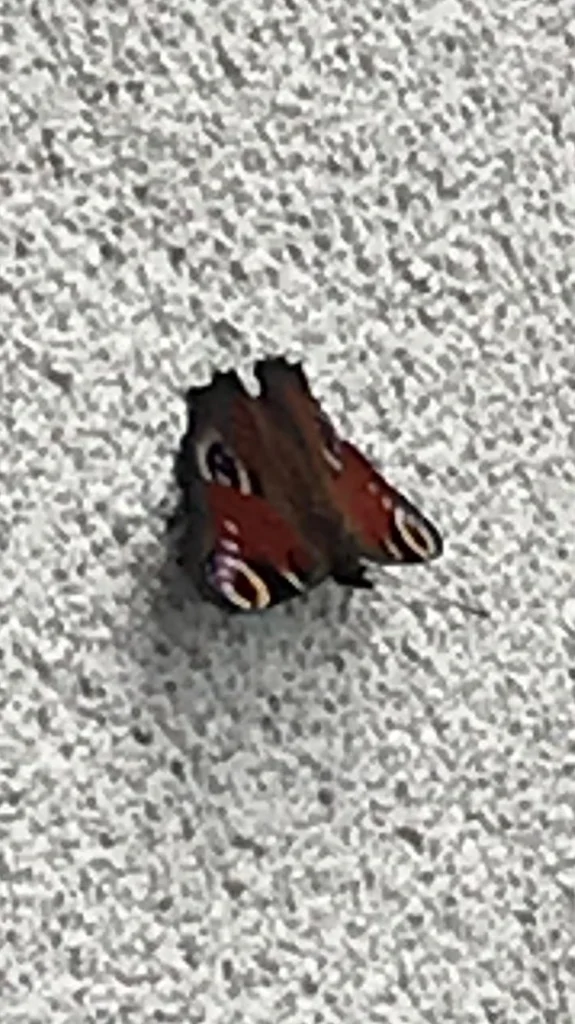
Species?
Aglais io
